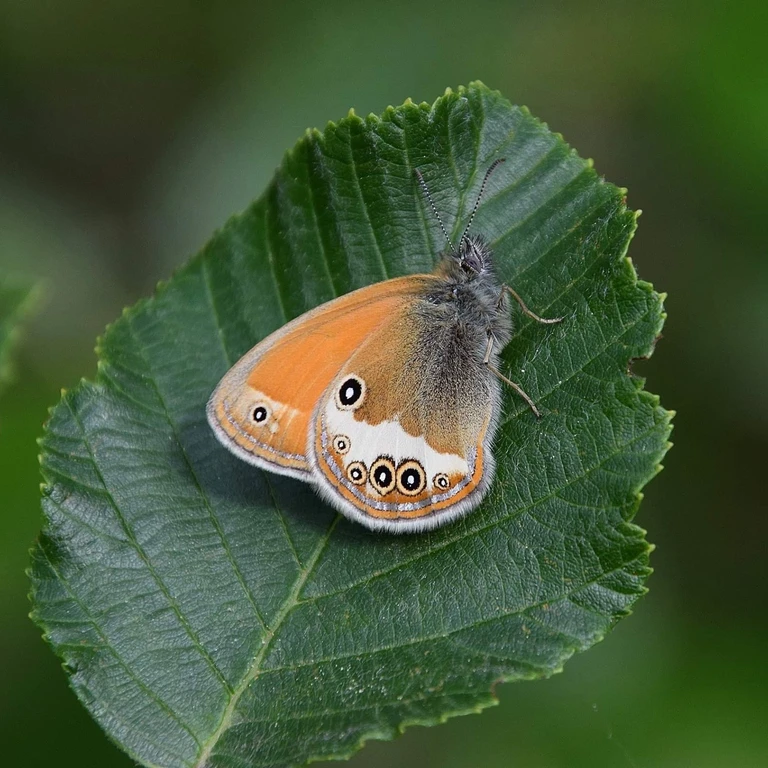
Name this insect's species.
Coenonympha arcania
